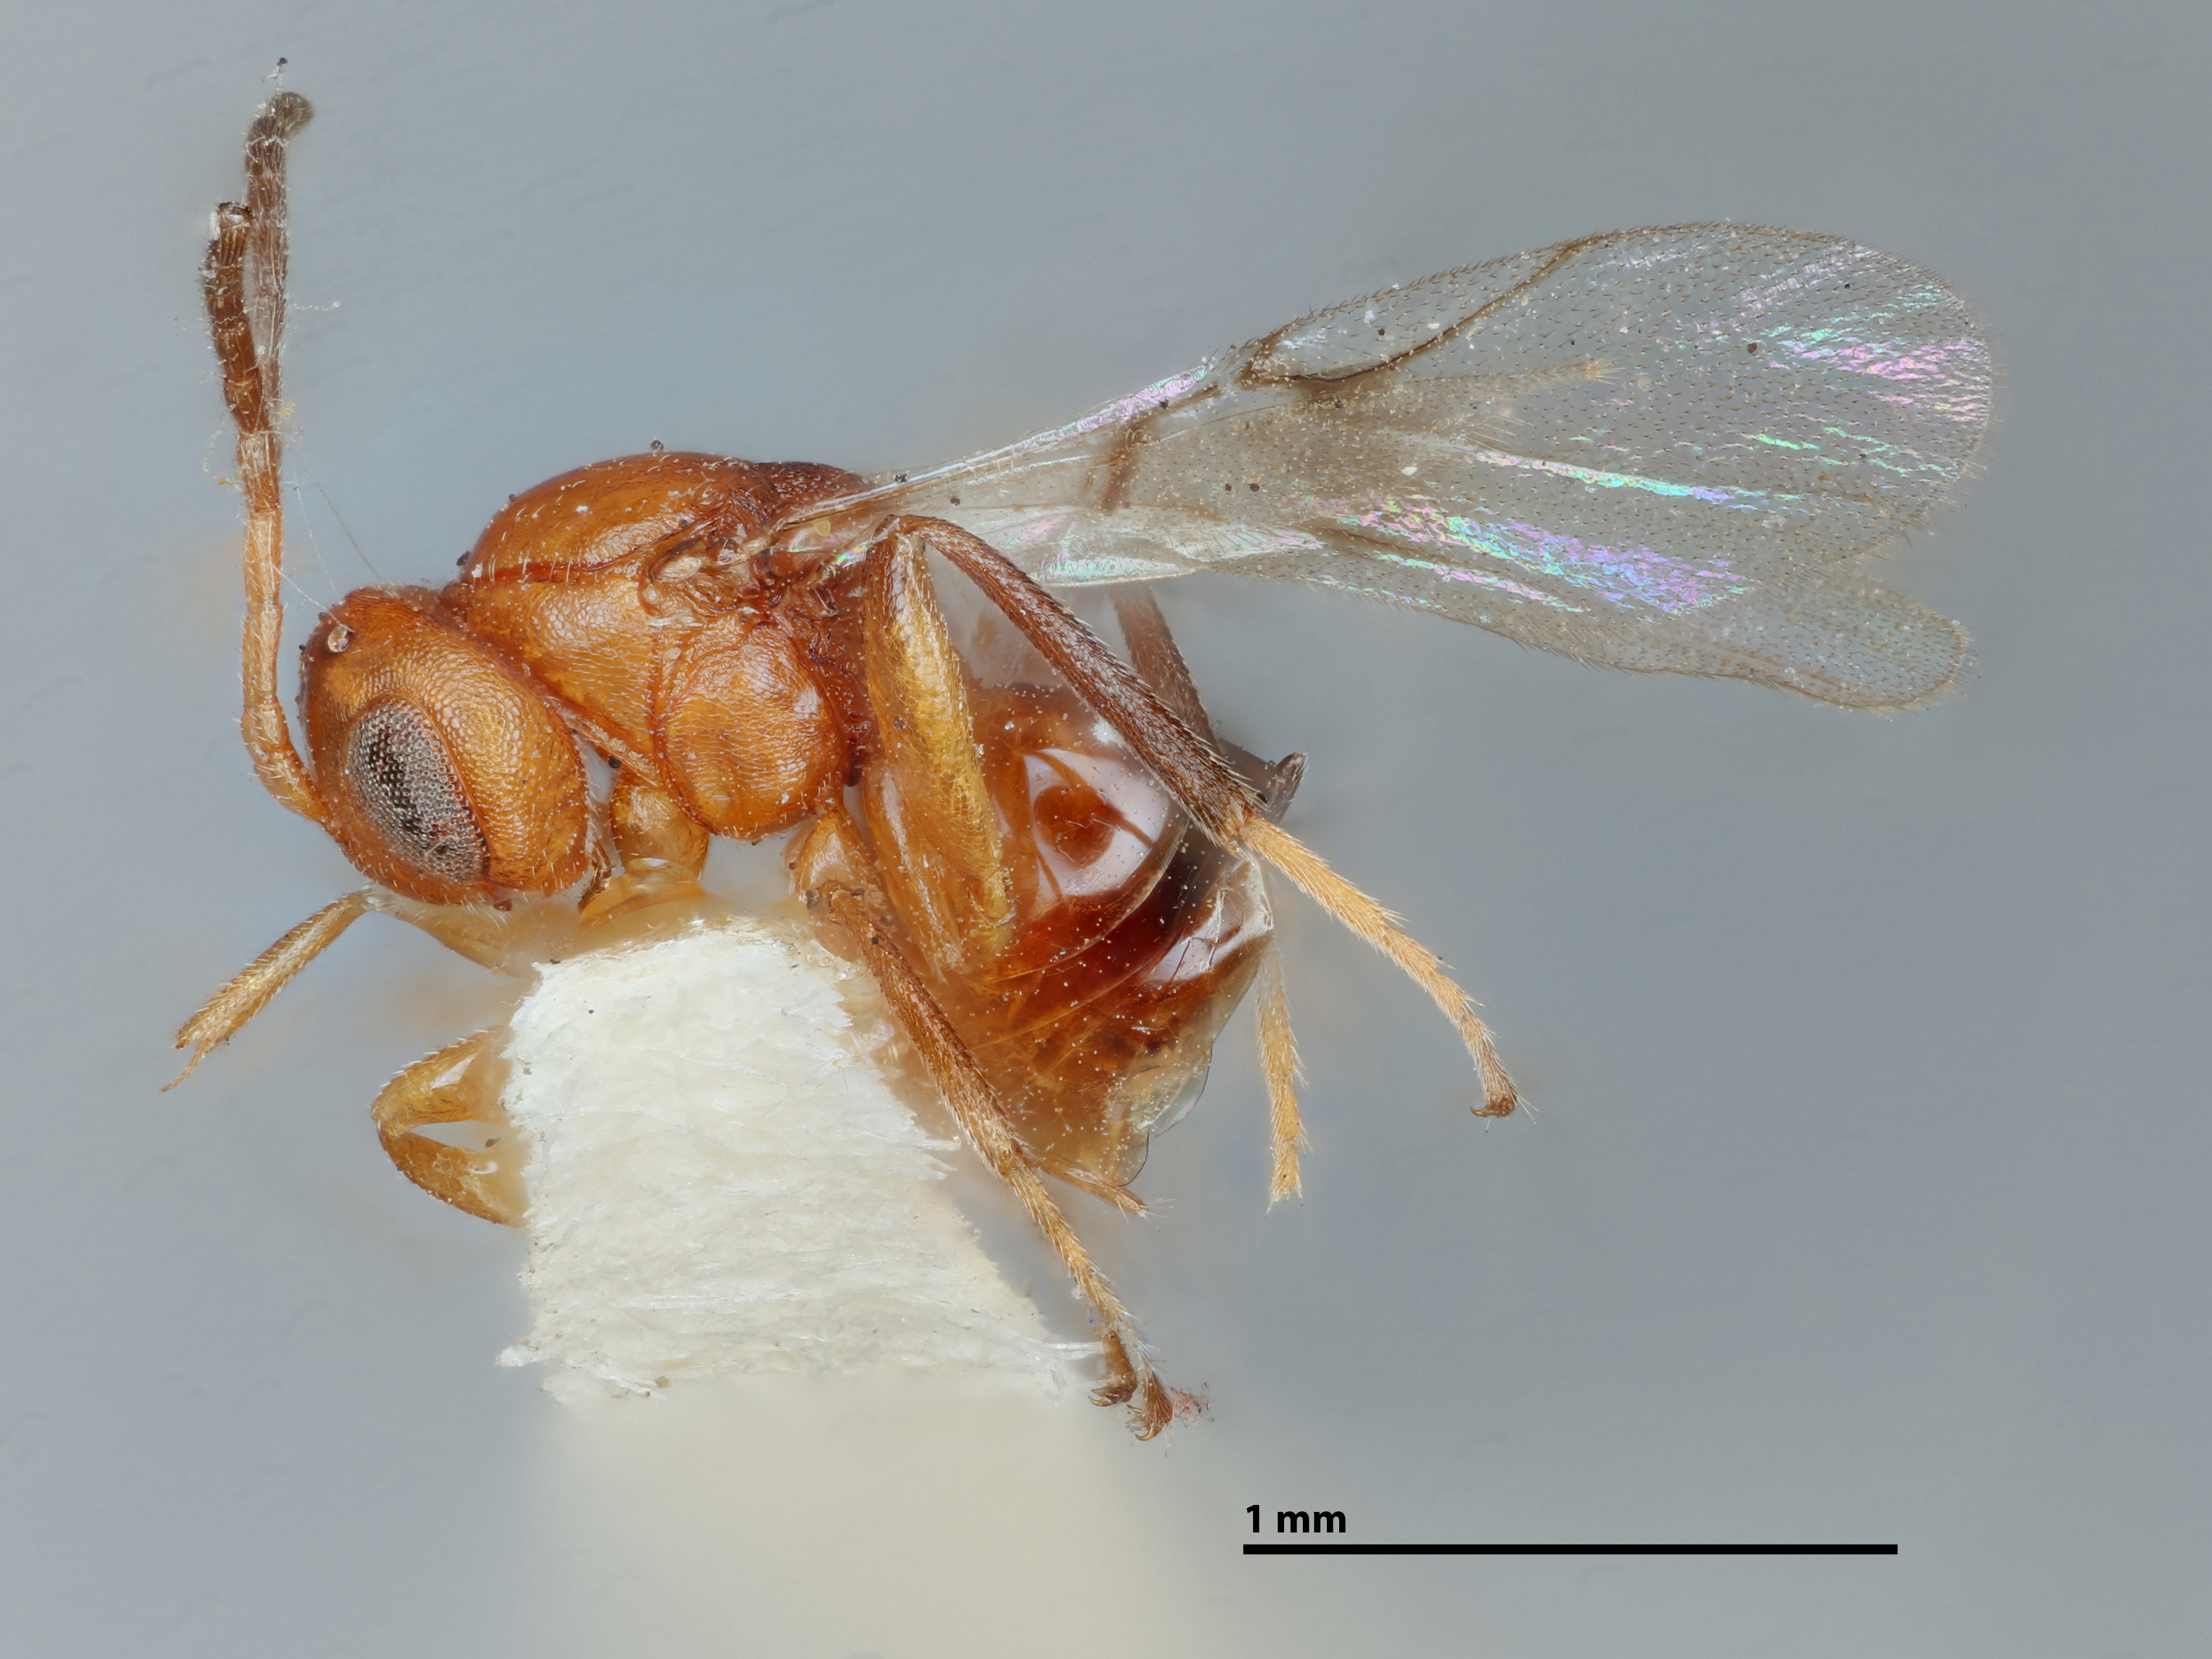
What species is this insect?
Cynips quercus
